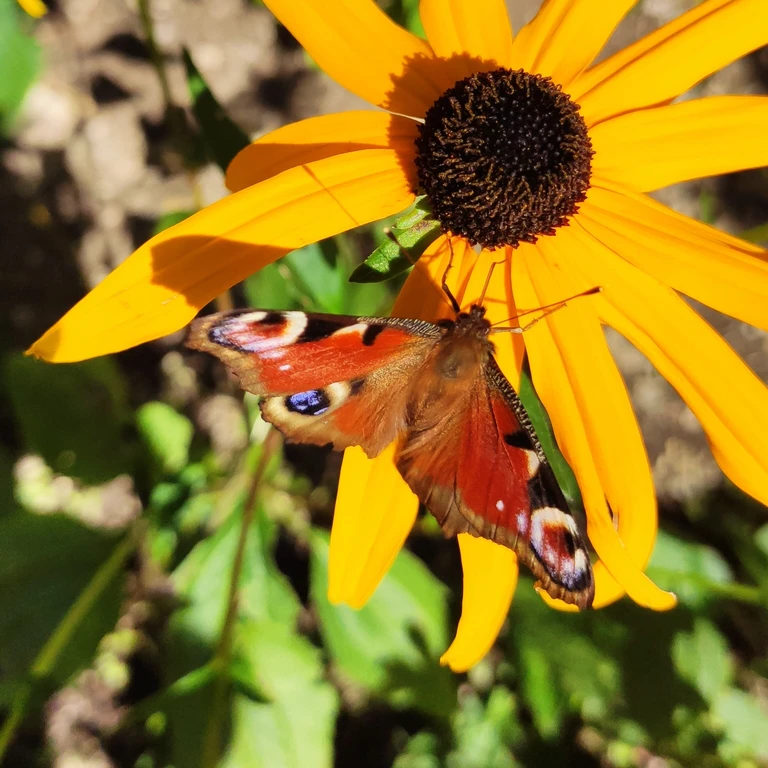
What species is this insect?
Aglais io
